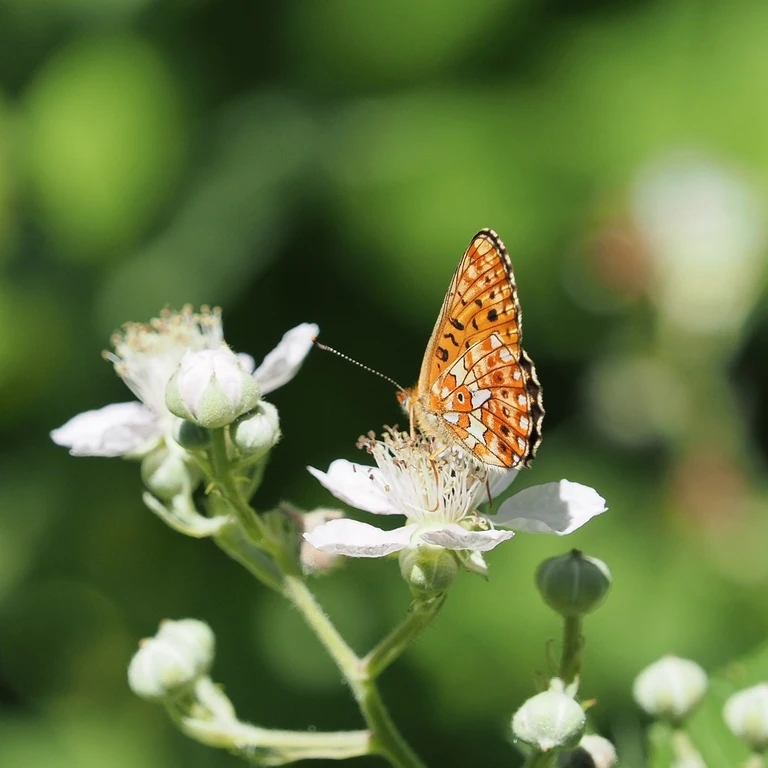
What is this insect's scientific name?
Boloria euphrosyne (also Clossiana euphrosyne)
